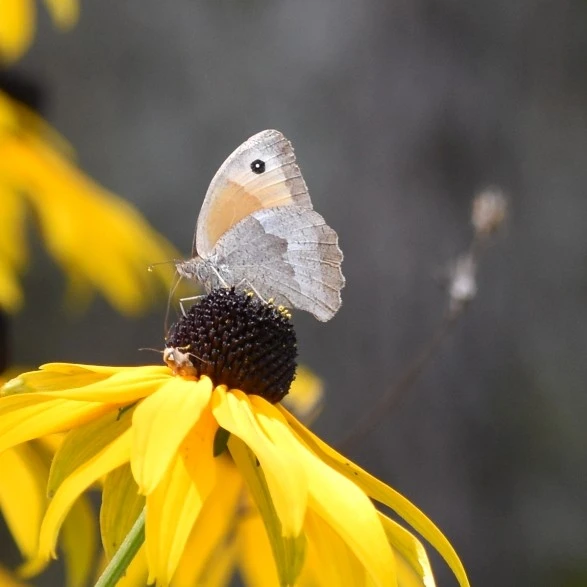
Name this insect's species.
Maniola jurtina
